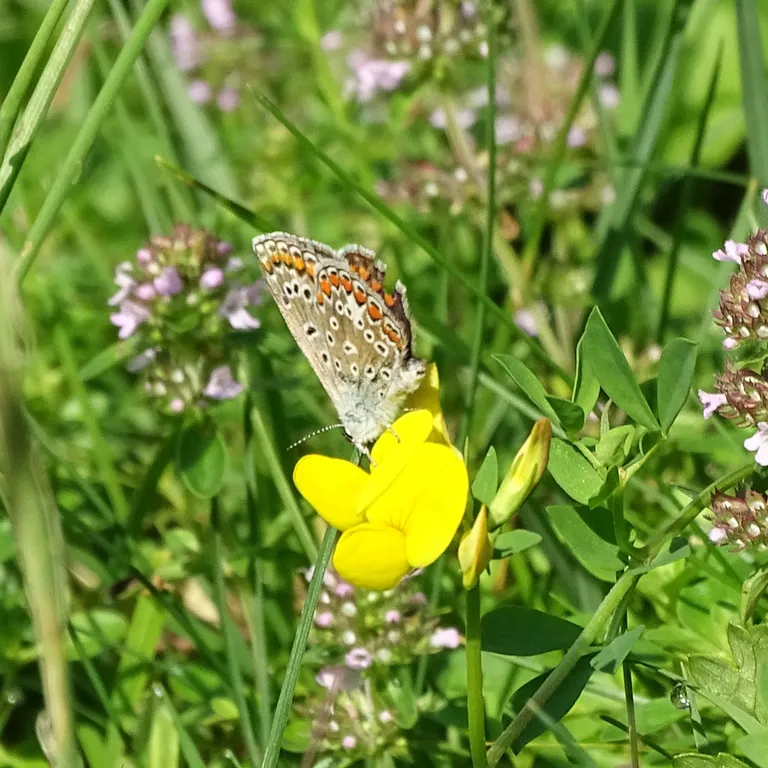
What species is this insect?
Polyommatus icarus
